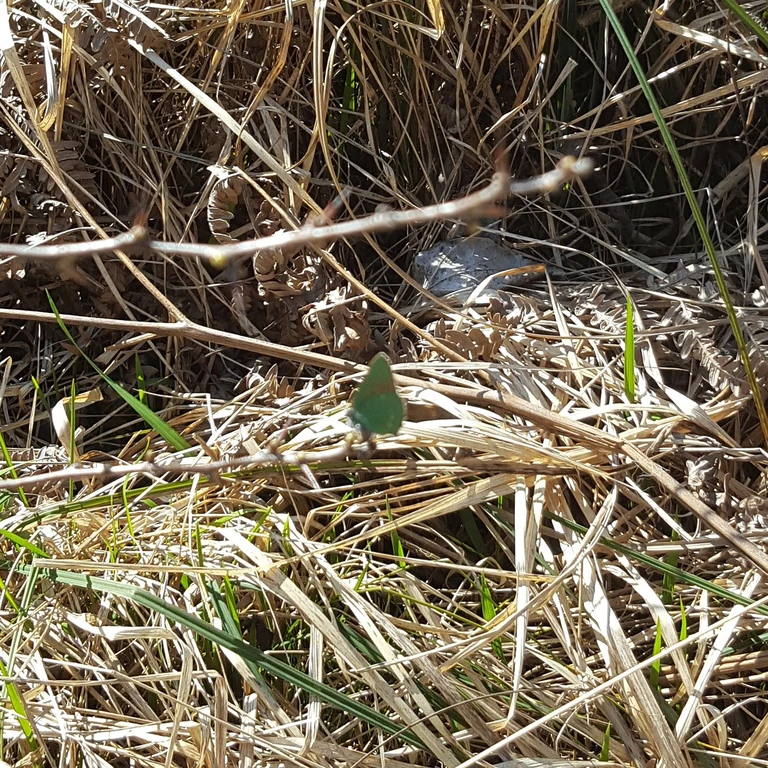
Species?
Callophrys rubi
